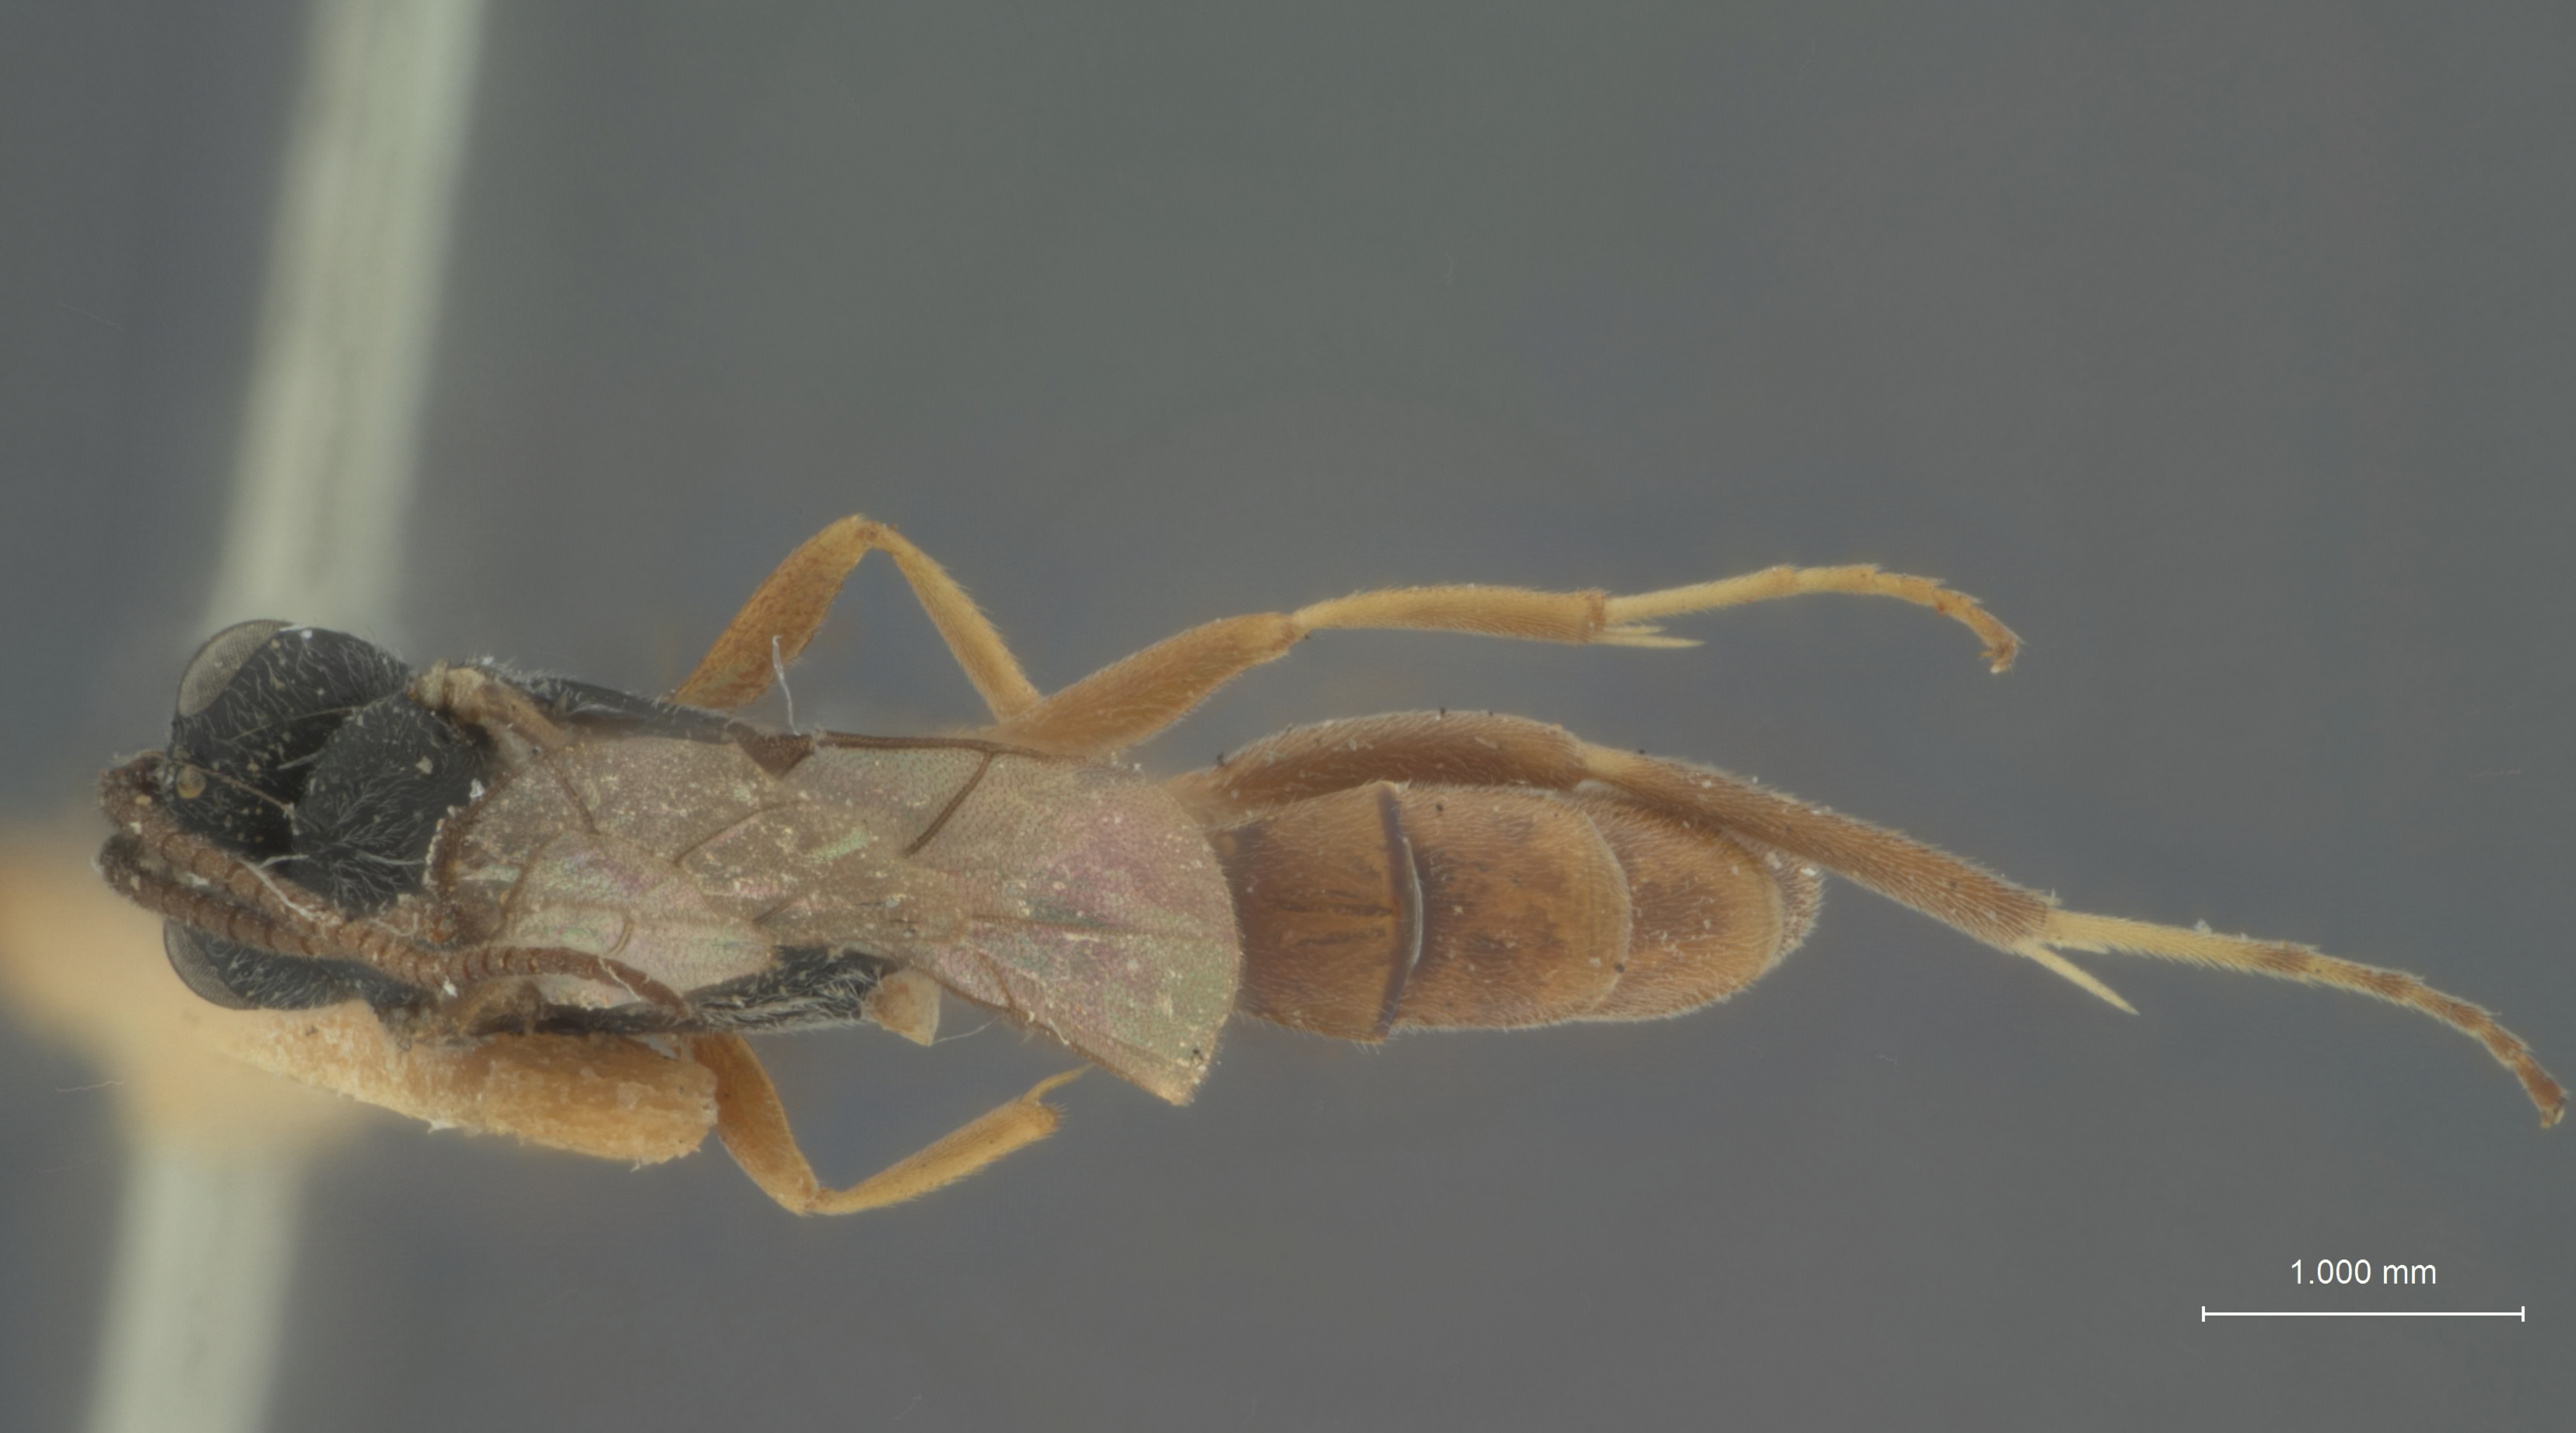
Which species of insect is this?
Limneria brachyura
